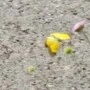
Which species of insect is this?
Colias croceus
